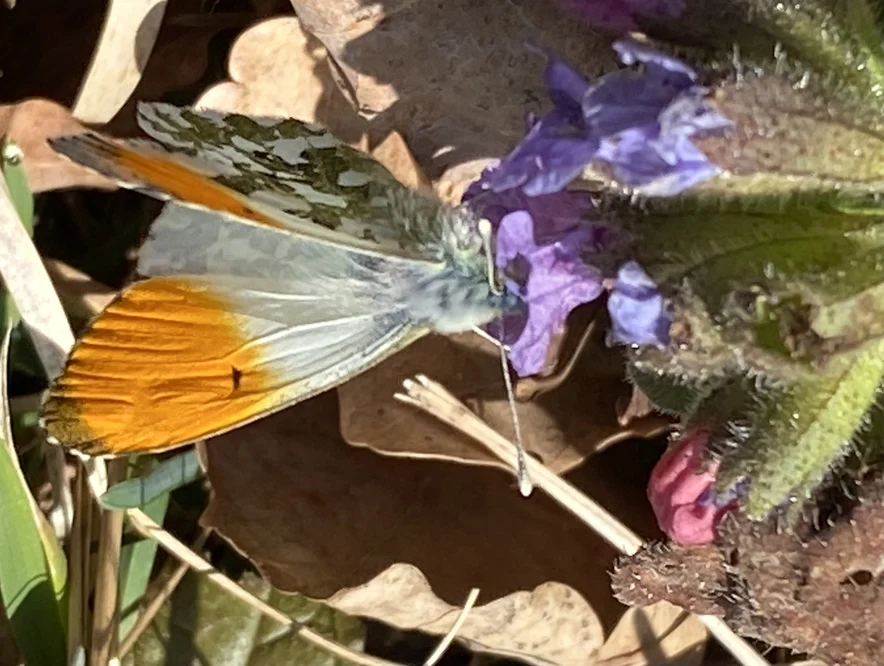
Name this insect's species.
Anthocharis cardamines
